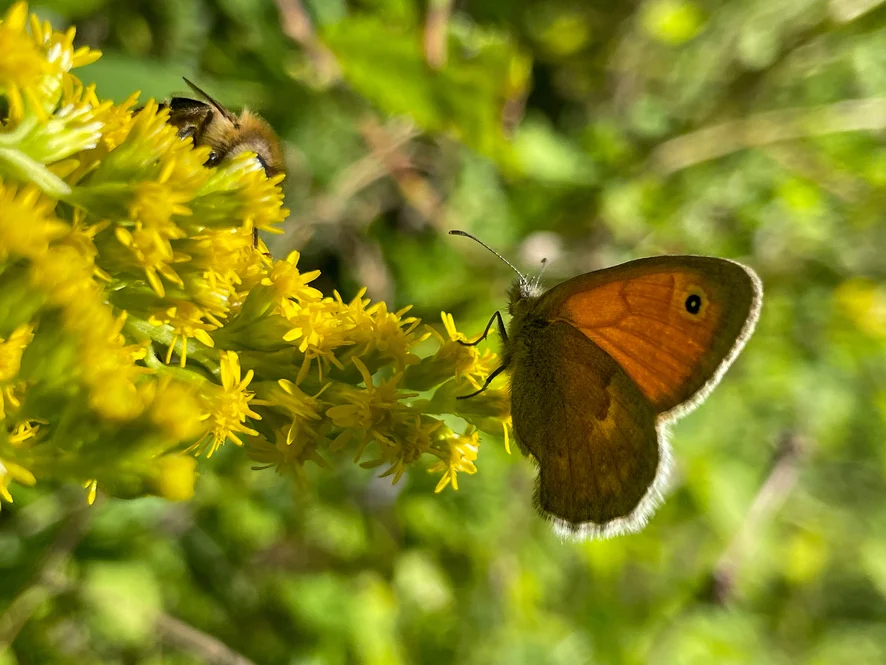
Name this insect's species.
Coenonympha pamphilus
